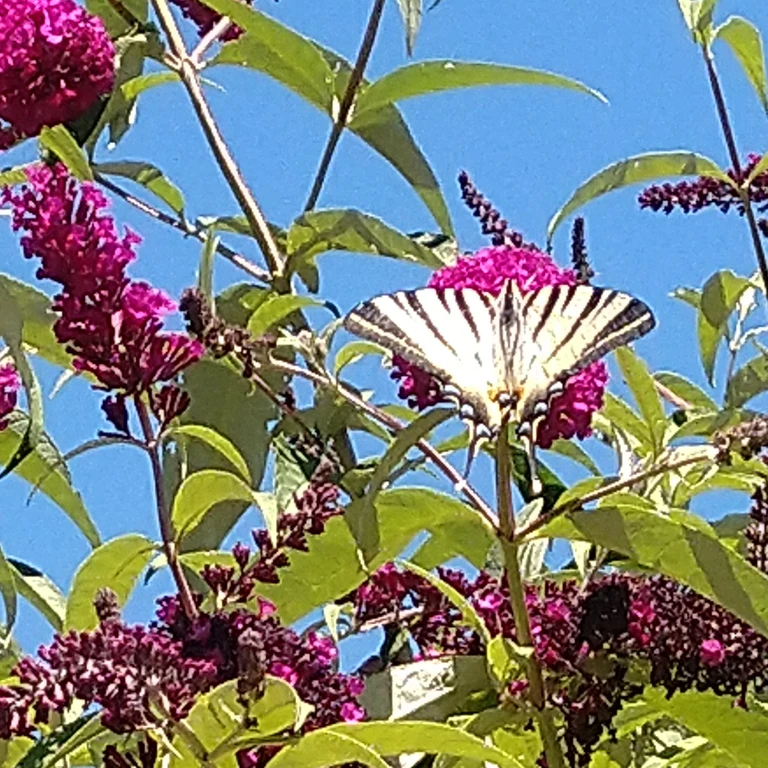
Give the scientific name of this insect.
Iphiclides podalirius
